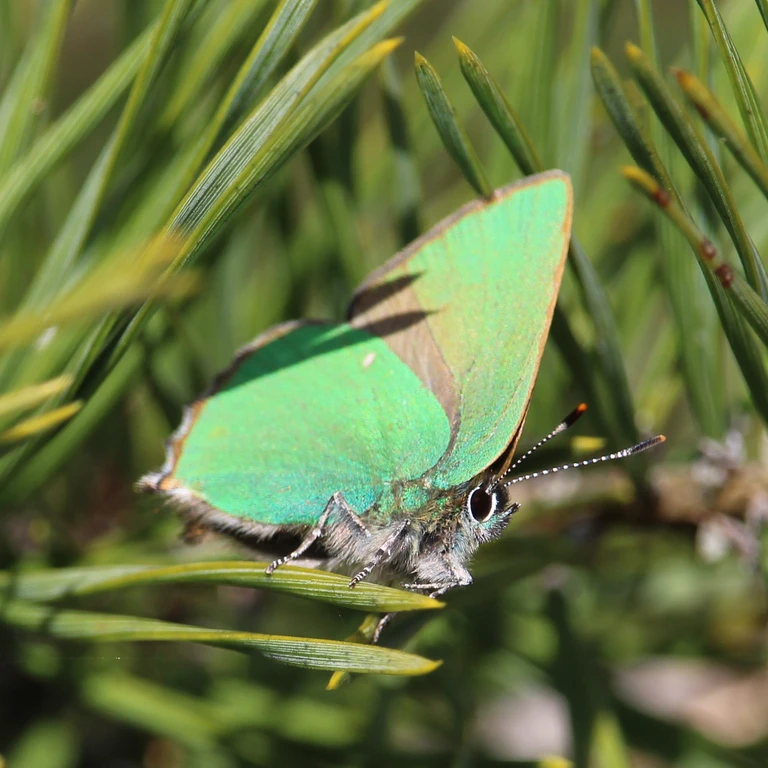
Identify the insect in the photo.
Callophrys rubi
